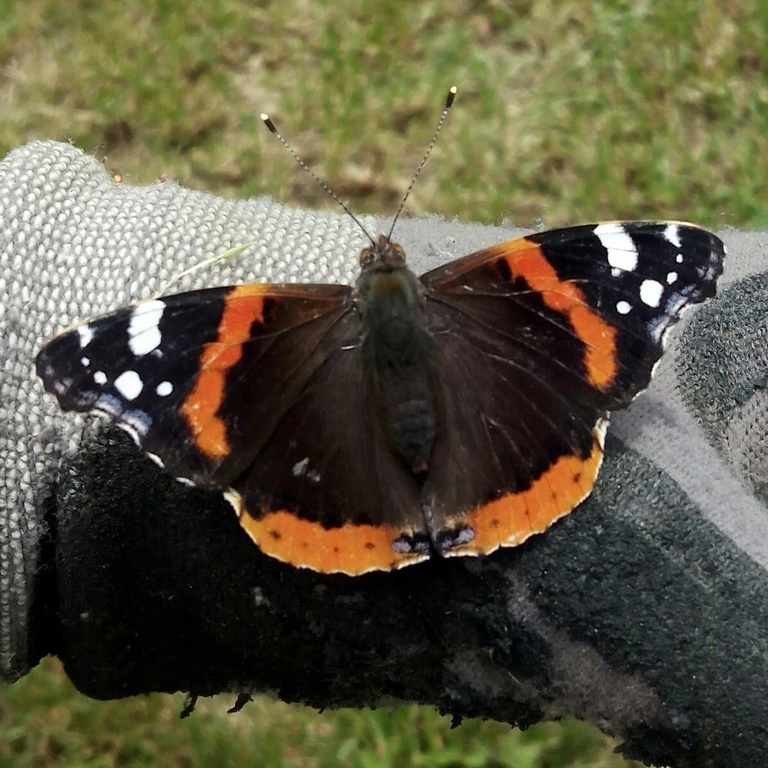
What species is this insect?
Vanessa atalanta
